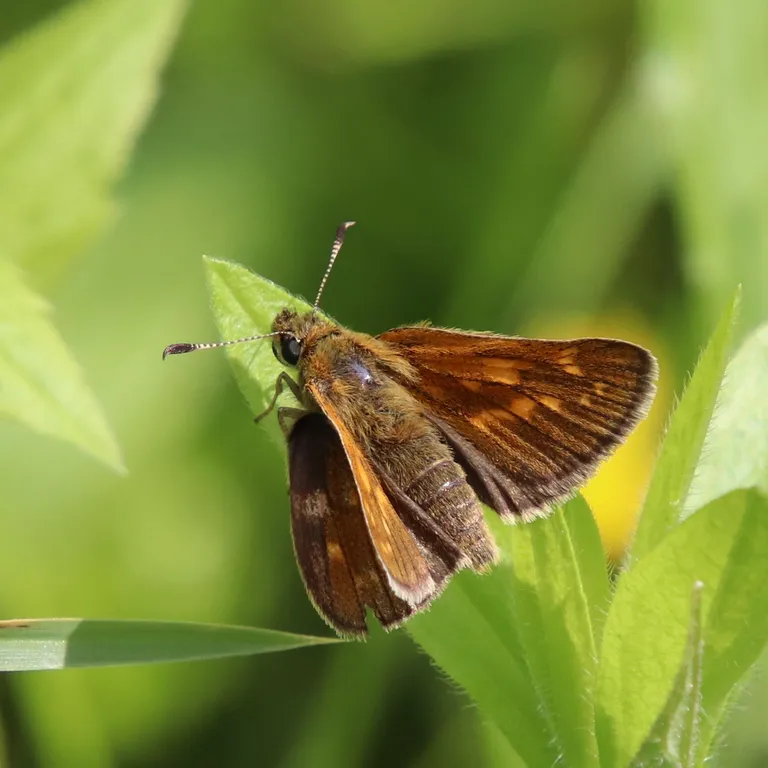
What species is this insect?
Ochlodes sylvanus (also Ochlodes venata)
